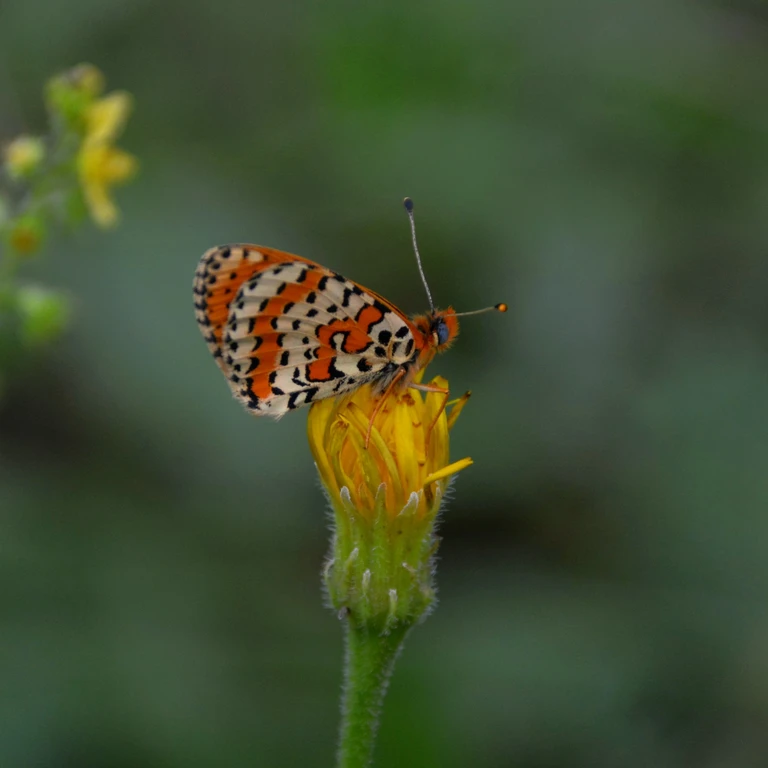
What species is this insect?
Melitaea didyma
